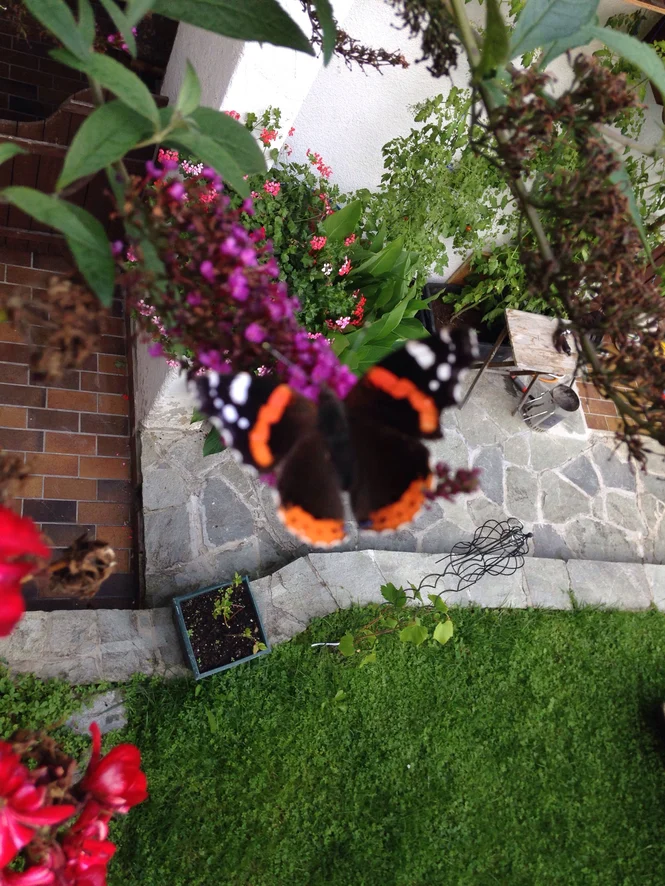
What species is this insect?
Vanessa atalanta
